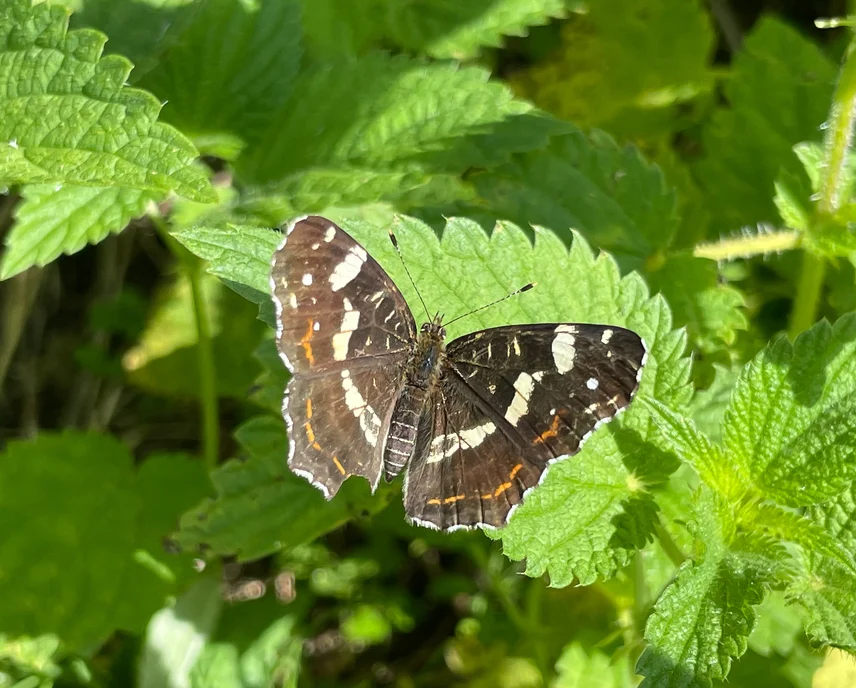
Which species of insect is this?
Araschnia levana
